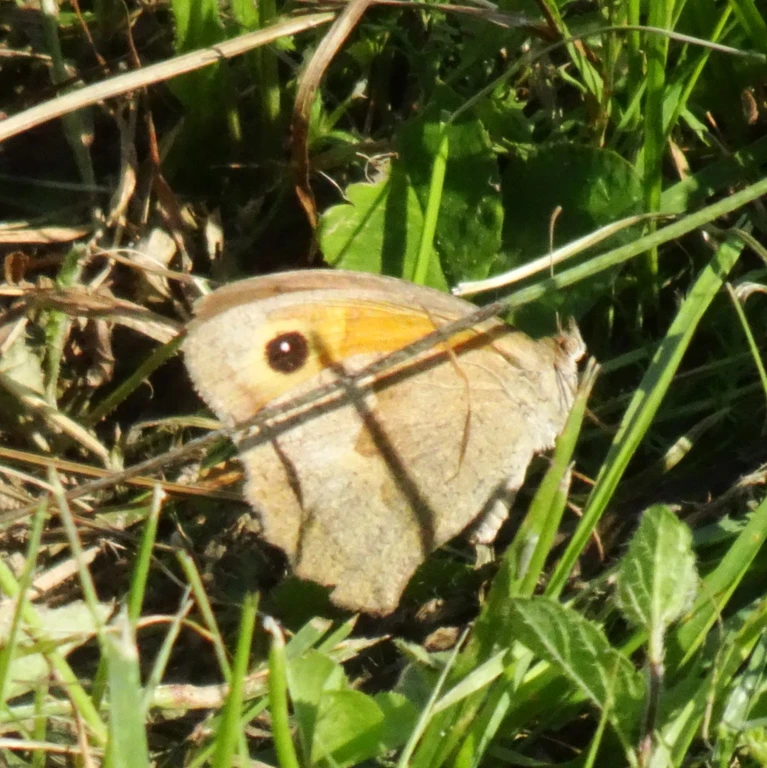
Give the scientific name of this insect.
Maniola jurtina
